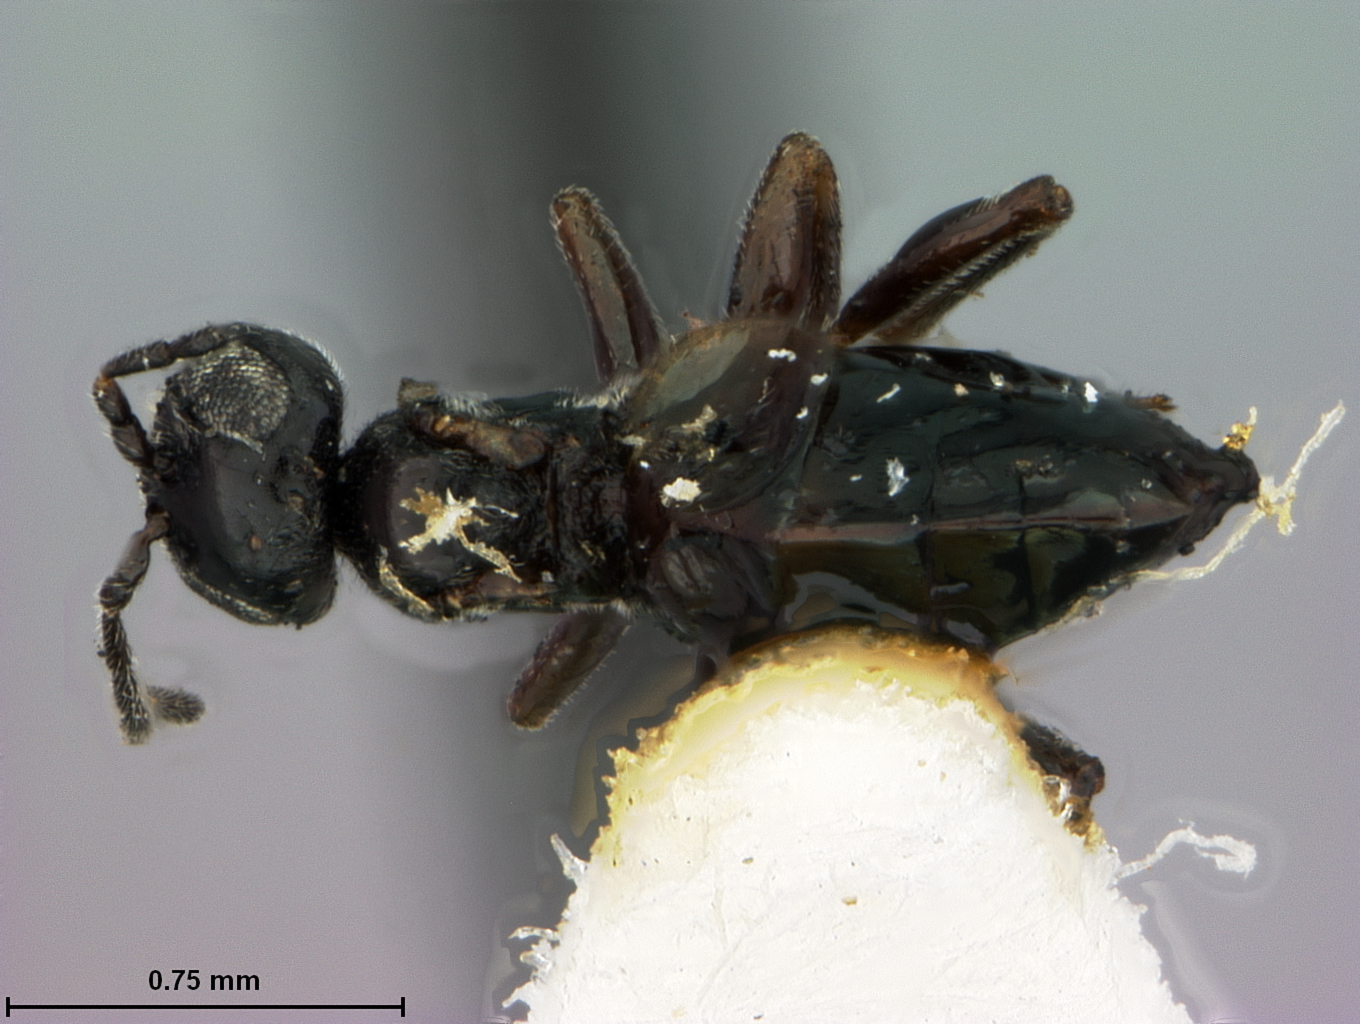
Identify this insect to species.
Xystoteras poculum
